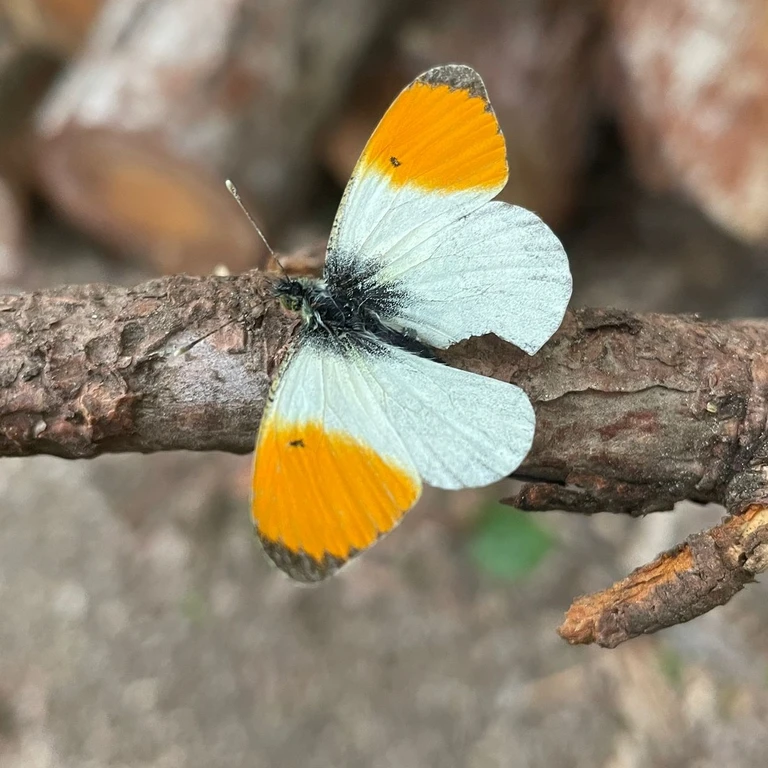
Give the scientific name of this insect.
Anthocharis cardamines
